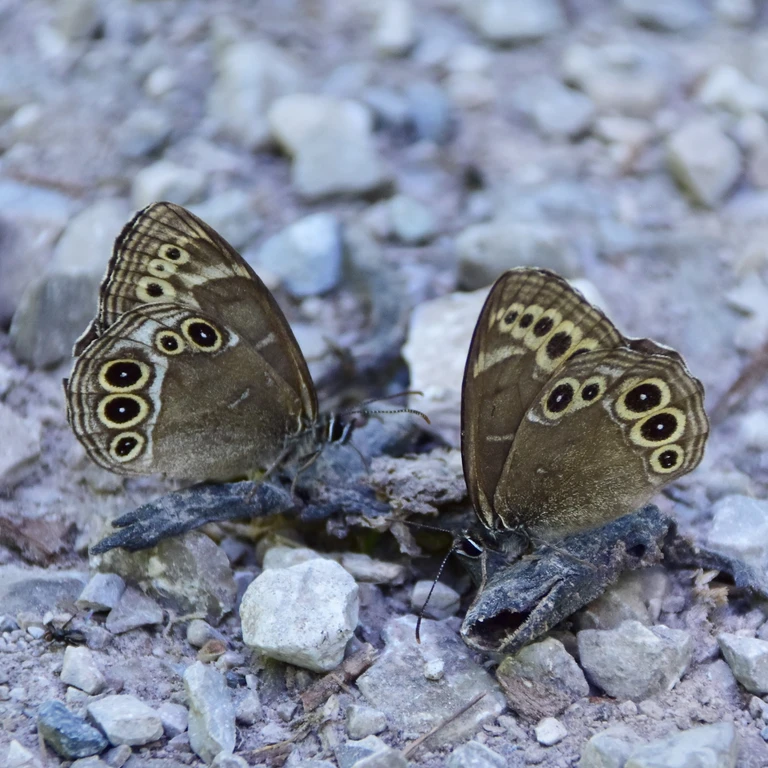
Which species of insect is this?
Lopinga achine (also Pararge achine)
